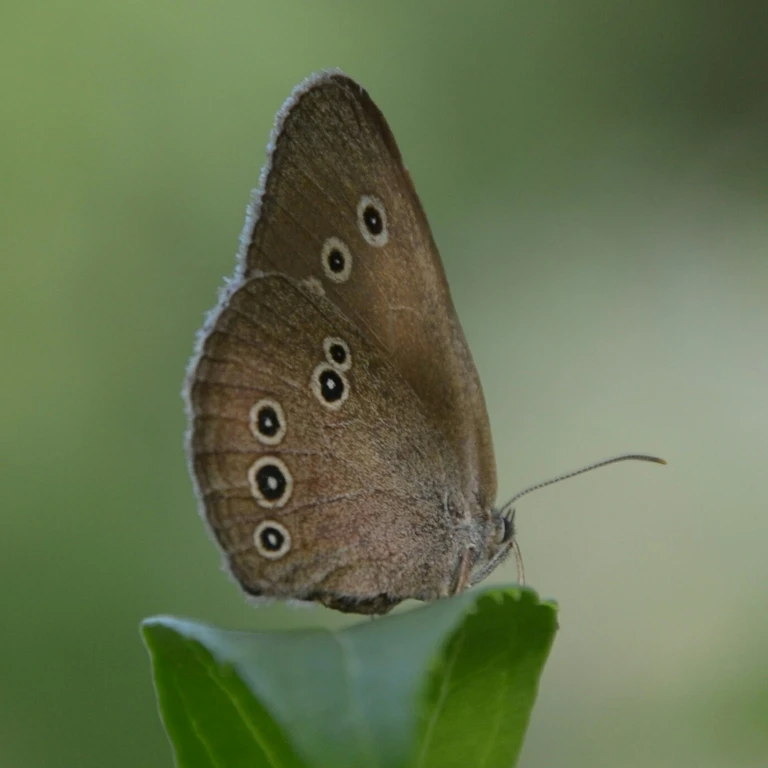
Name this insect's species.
Aphantopus hyperantus
